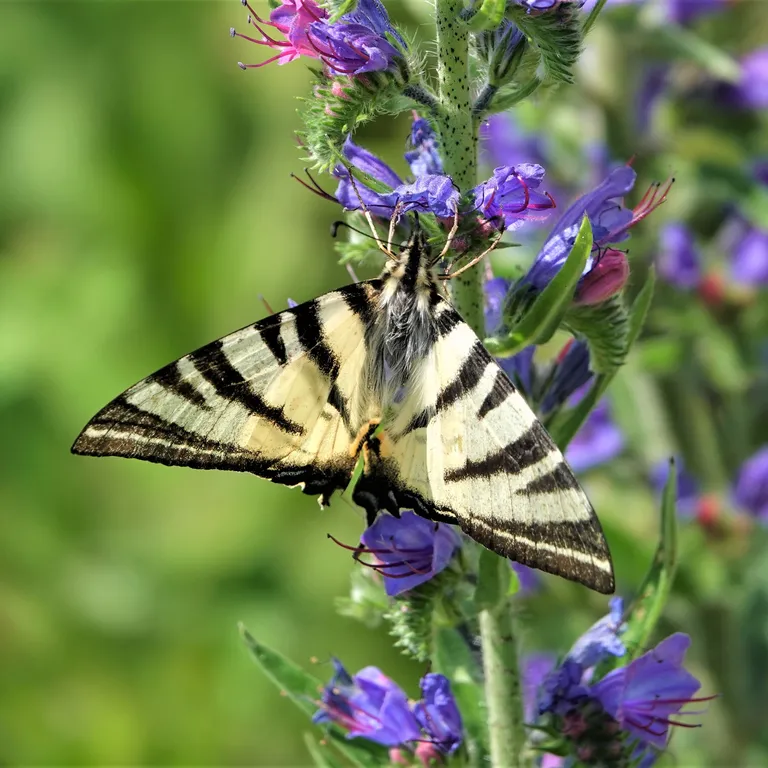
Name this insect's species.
Iphiclides podalirius
